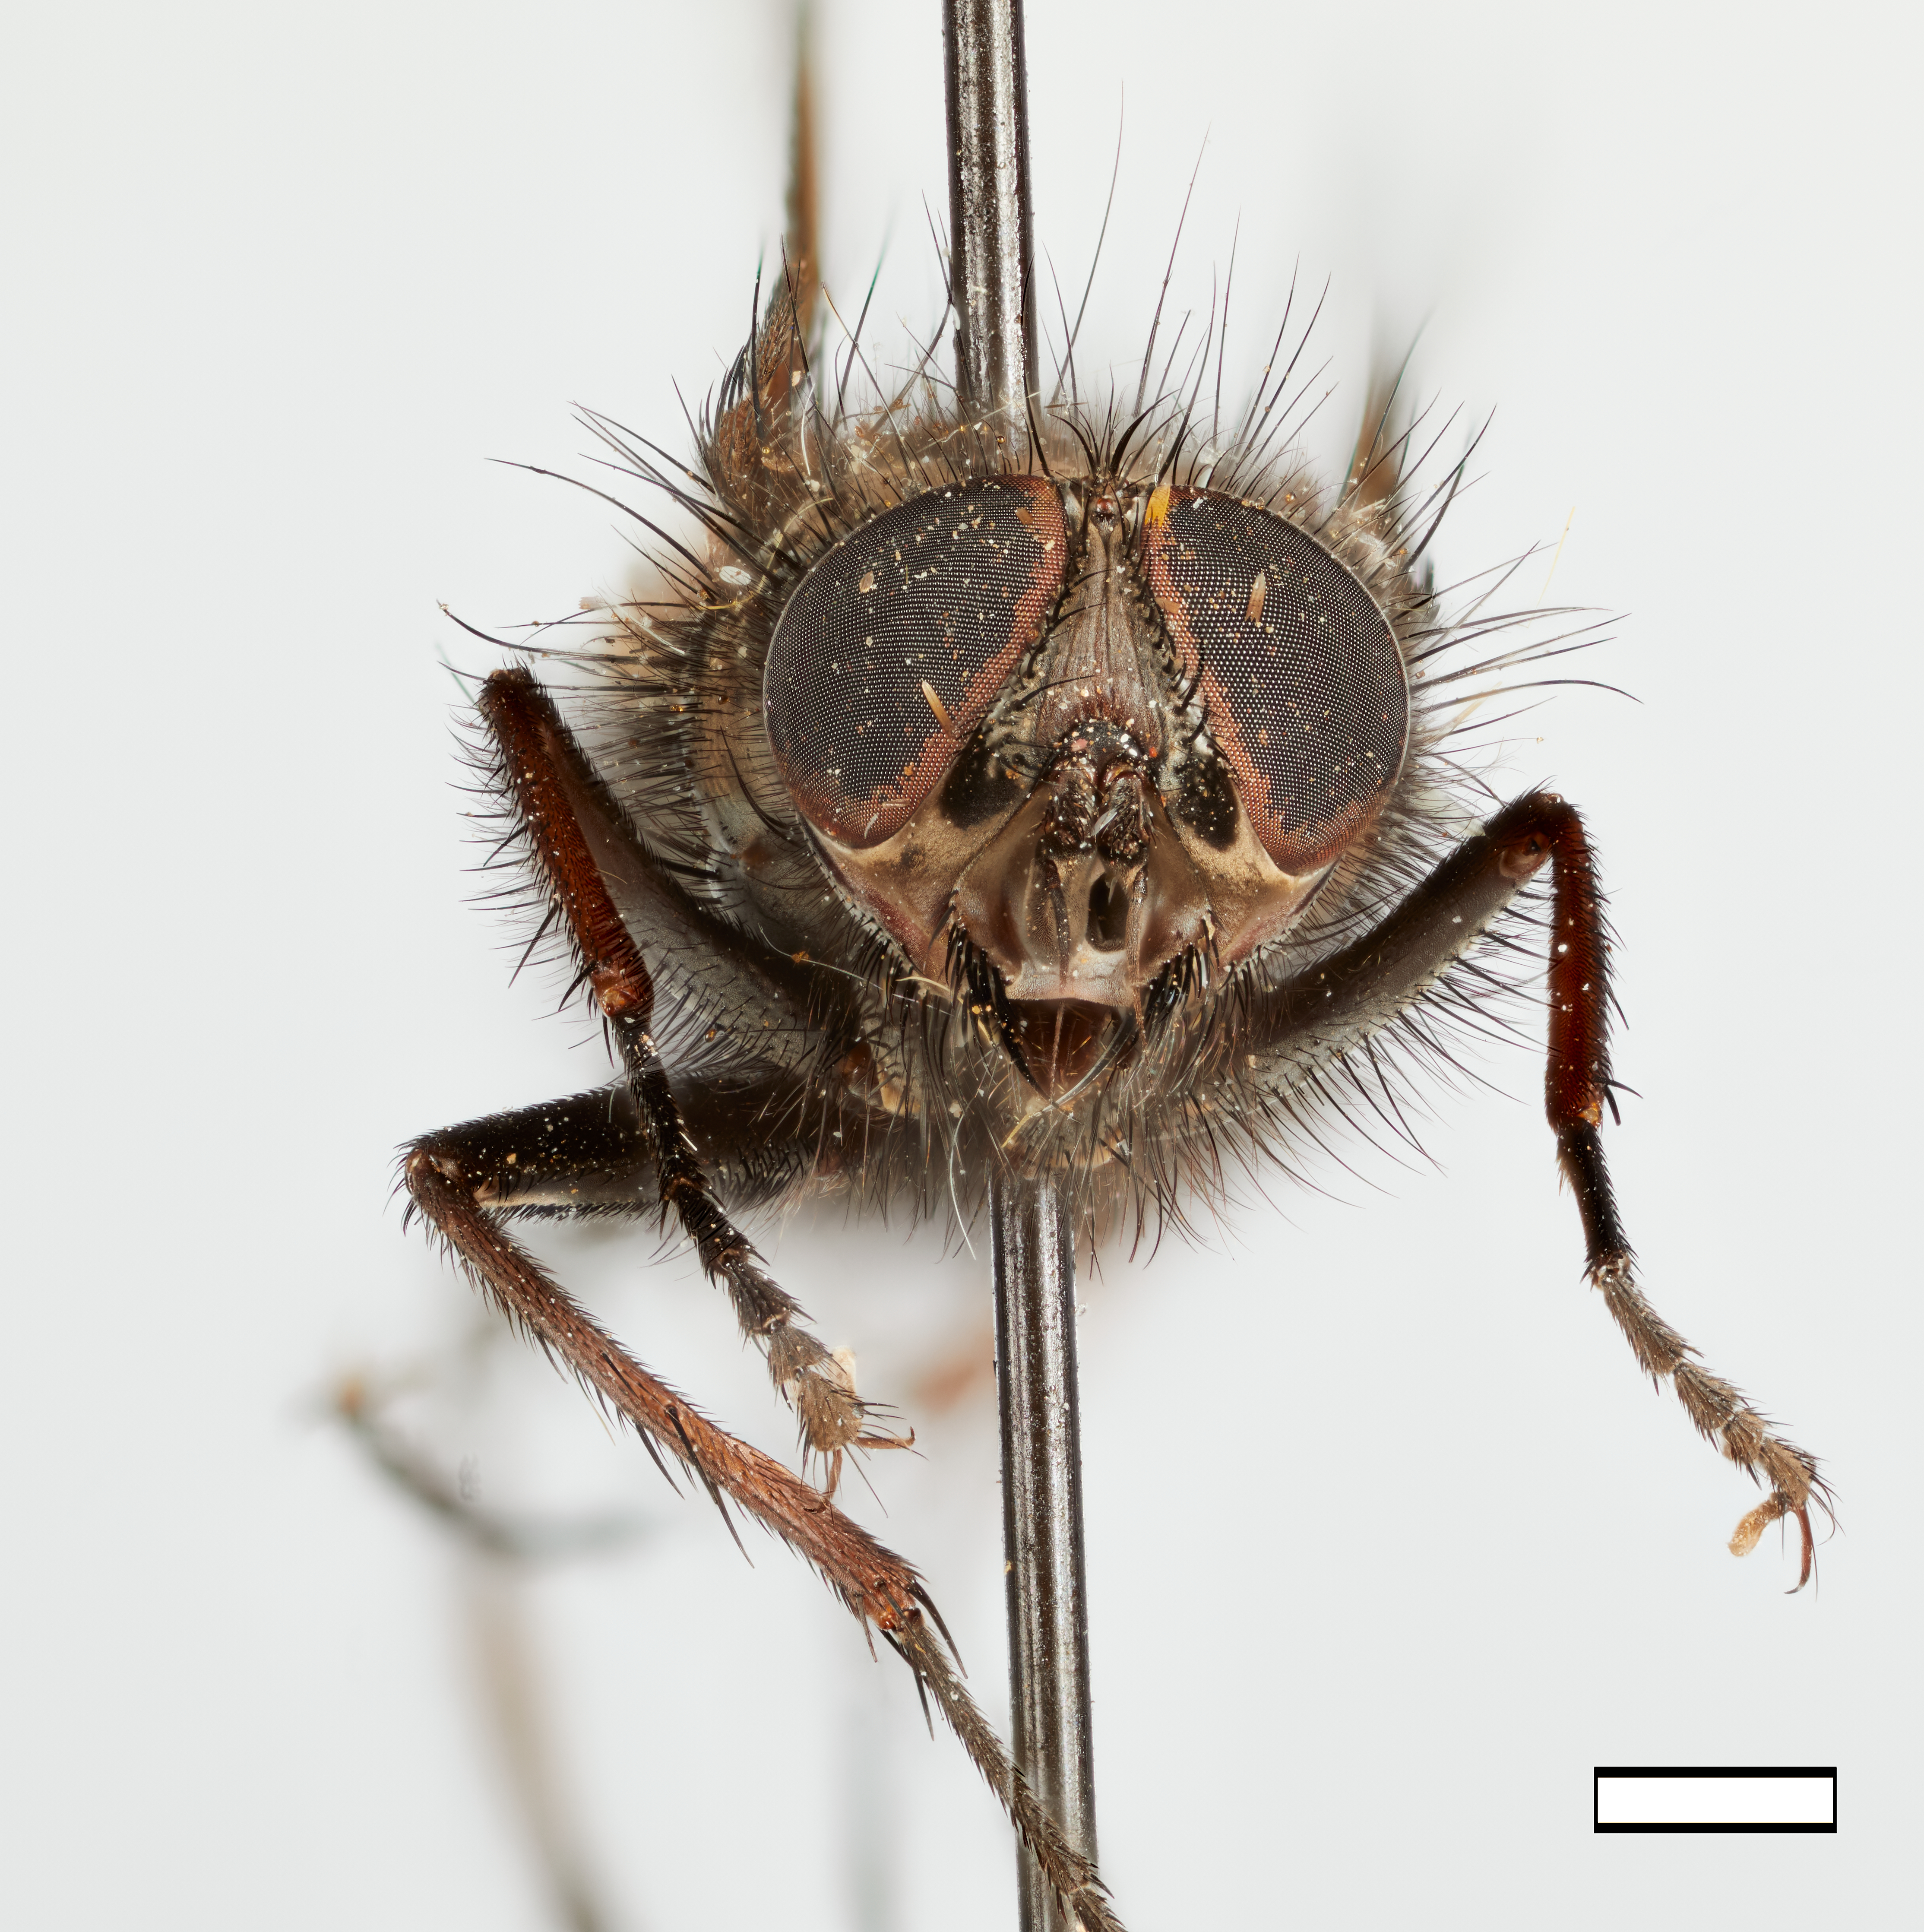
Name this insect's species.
Dasyuromyia sternalis
